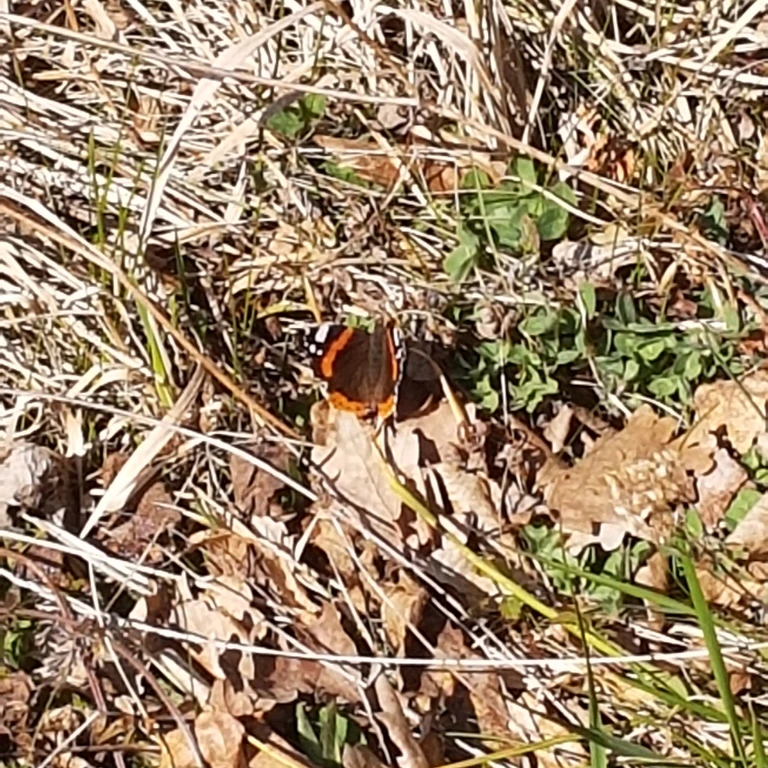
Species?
Vanessa atalanta
